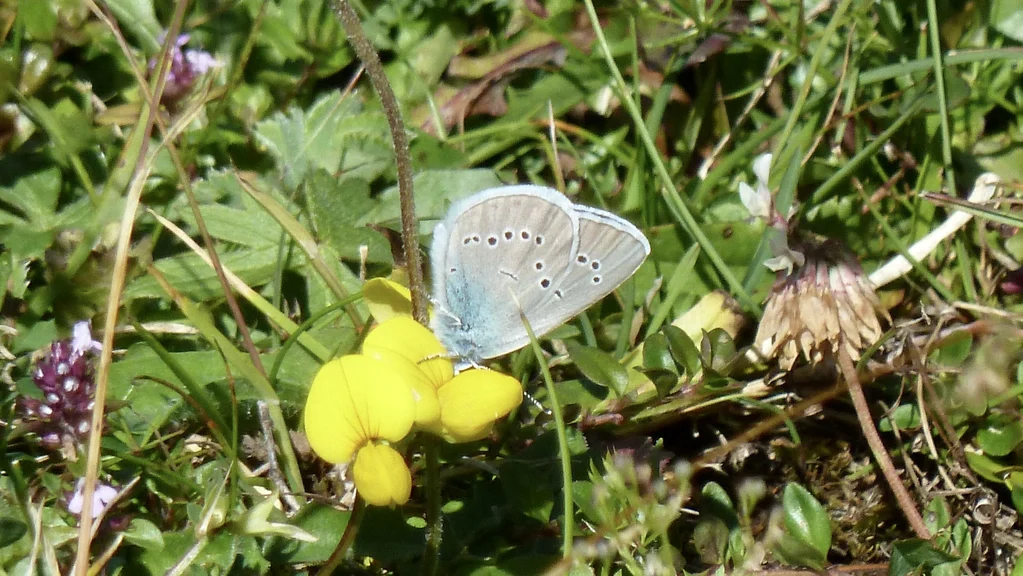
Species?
Cyaniris semiargus
